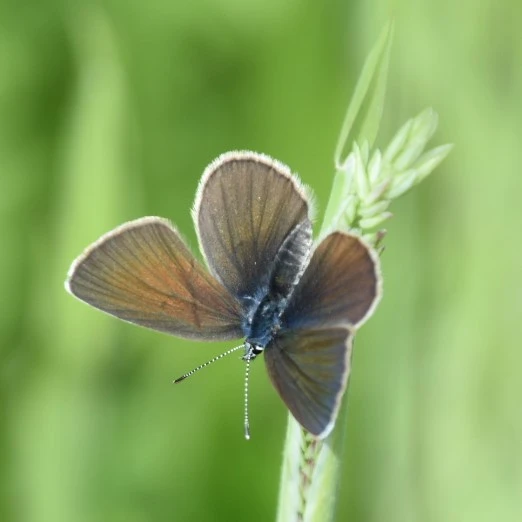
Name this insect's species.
Cyaniris semiargus
